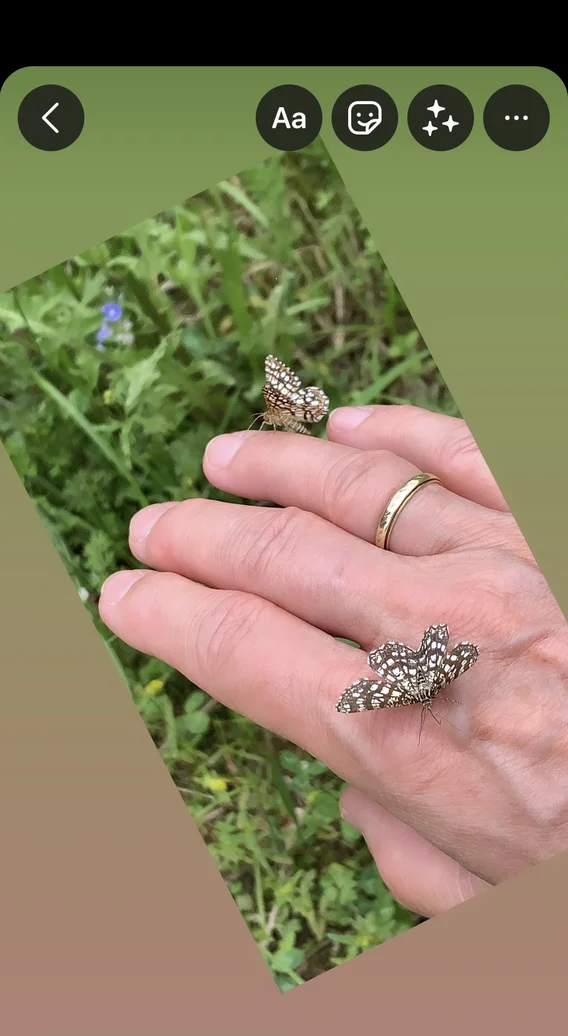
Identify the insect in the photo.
Chiasmia clathrata
